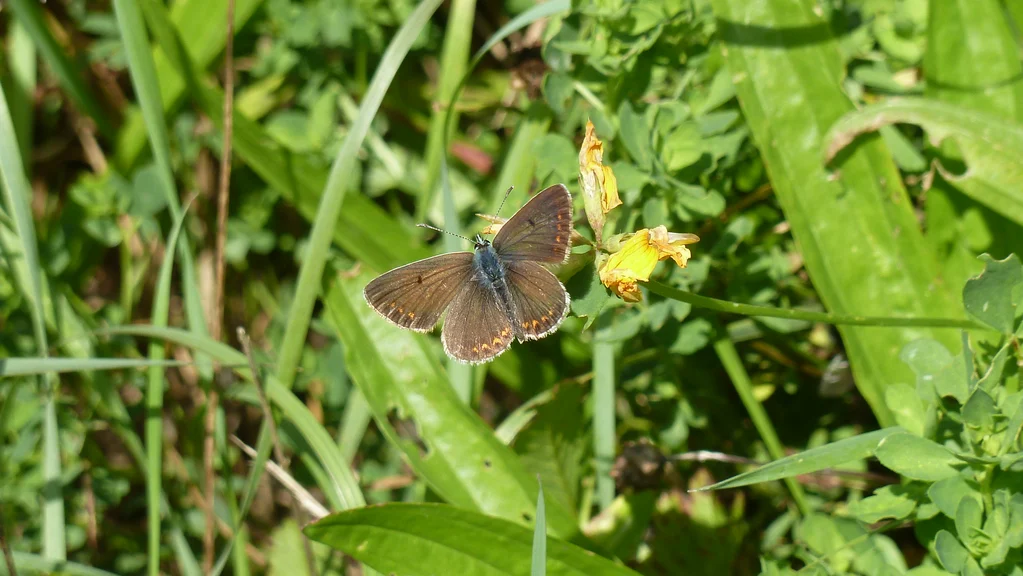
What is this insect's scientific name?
Aricia agestis/artaxerxes
